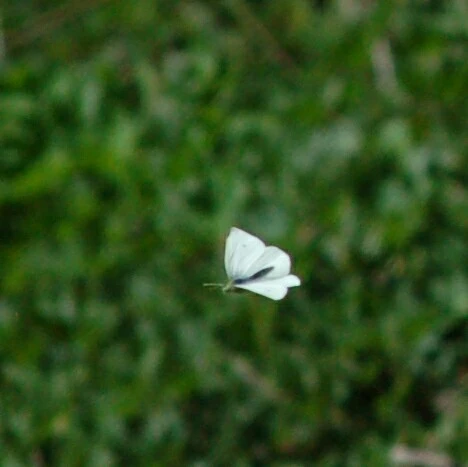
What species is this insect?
Pieris napi
